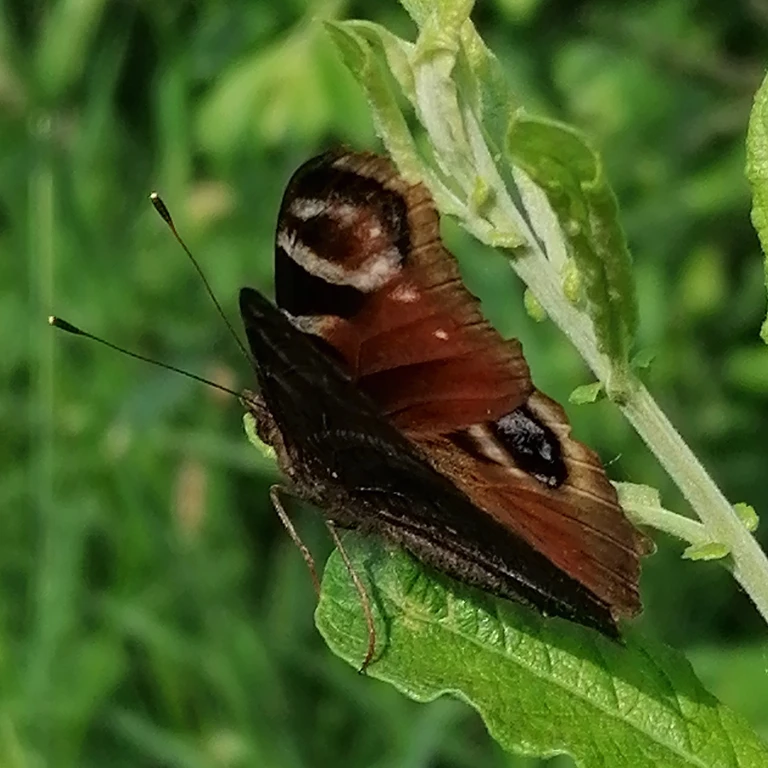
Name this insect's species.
Aglais io
